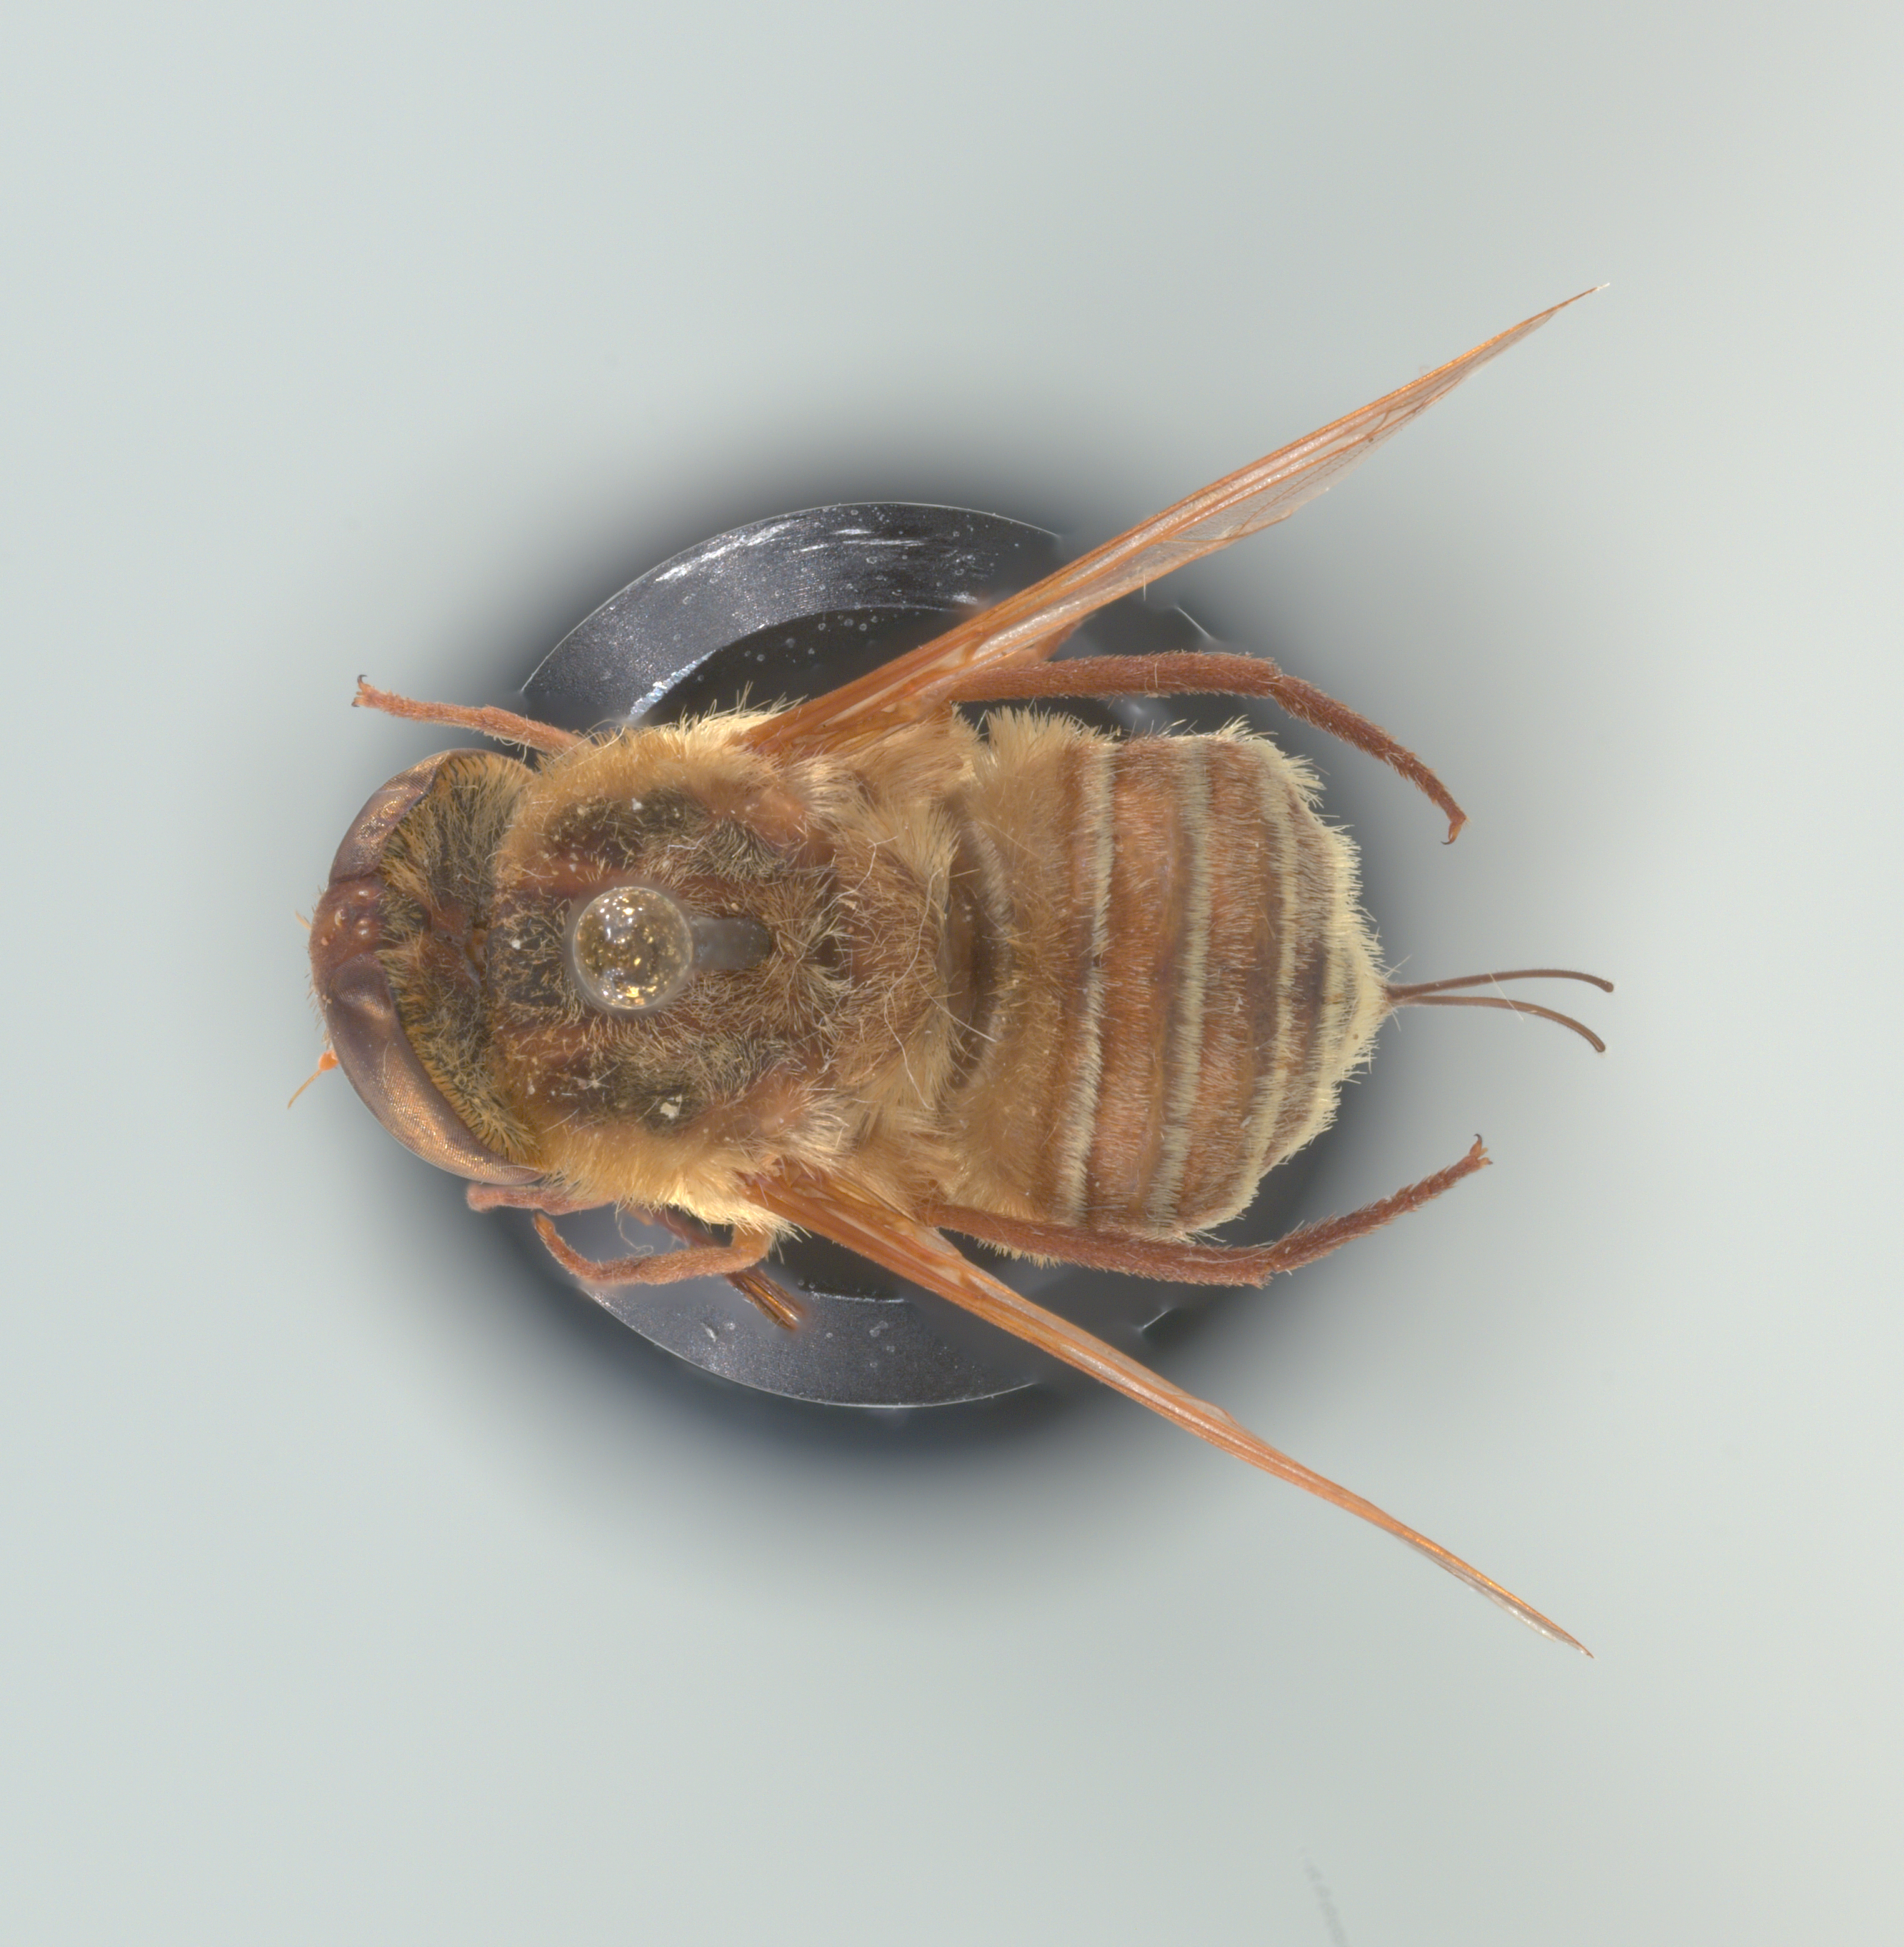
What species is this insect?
Neorhynchocephalus volaticus
